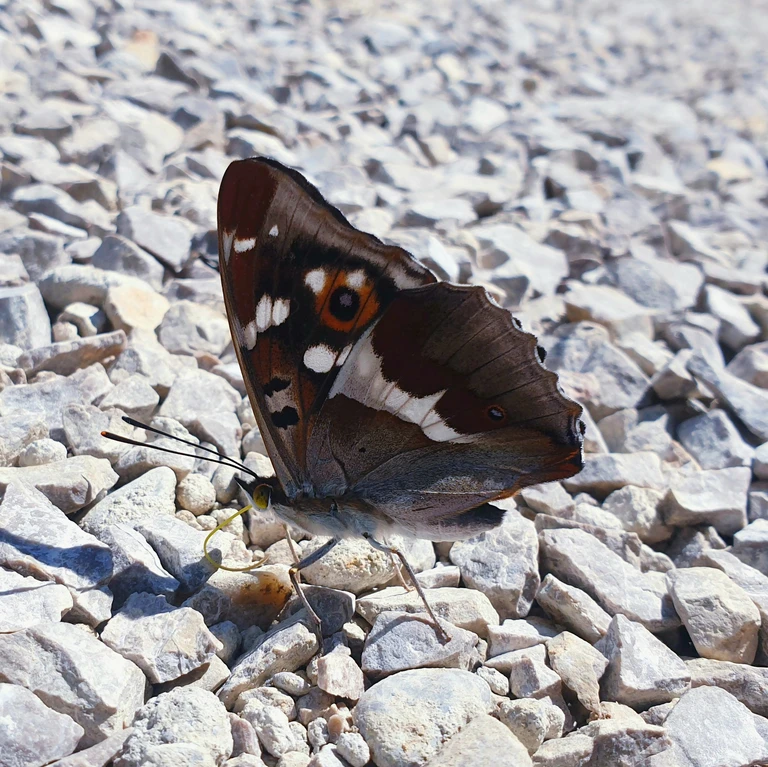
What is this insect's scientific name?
Apatura iris
